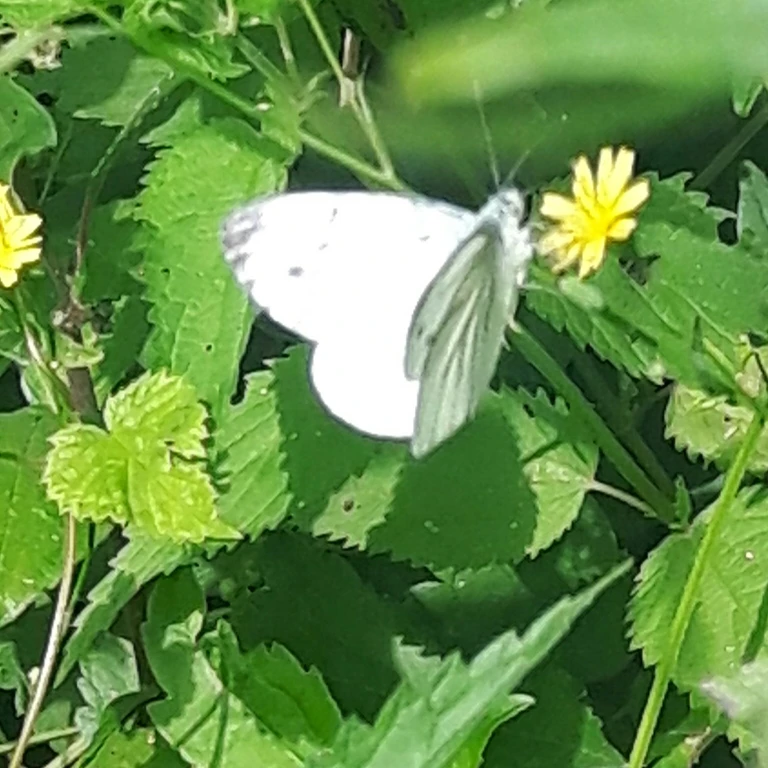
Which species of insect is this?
Pieris napi
